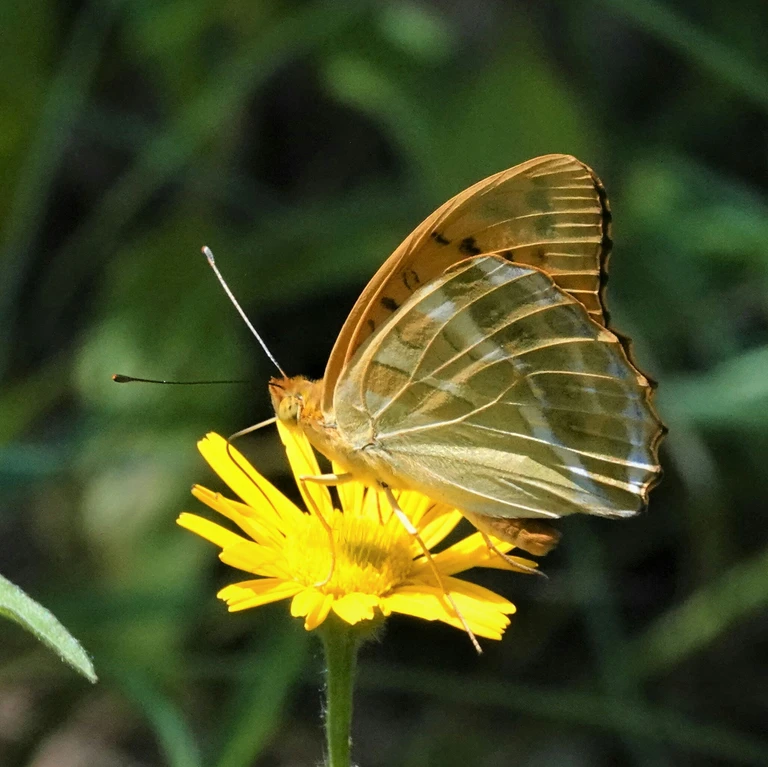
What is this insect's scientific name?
Argynnis paphia
